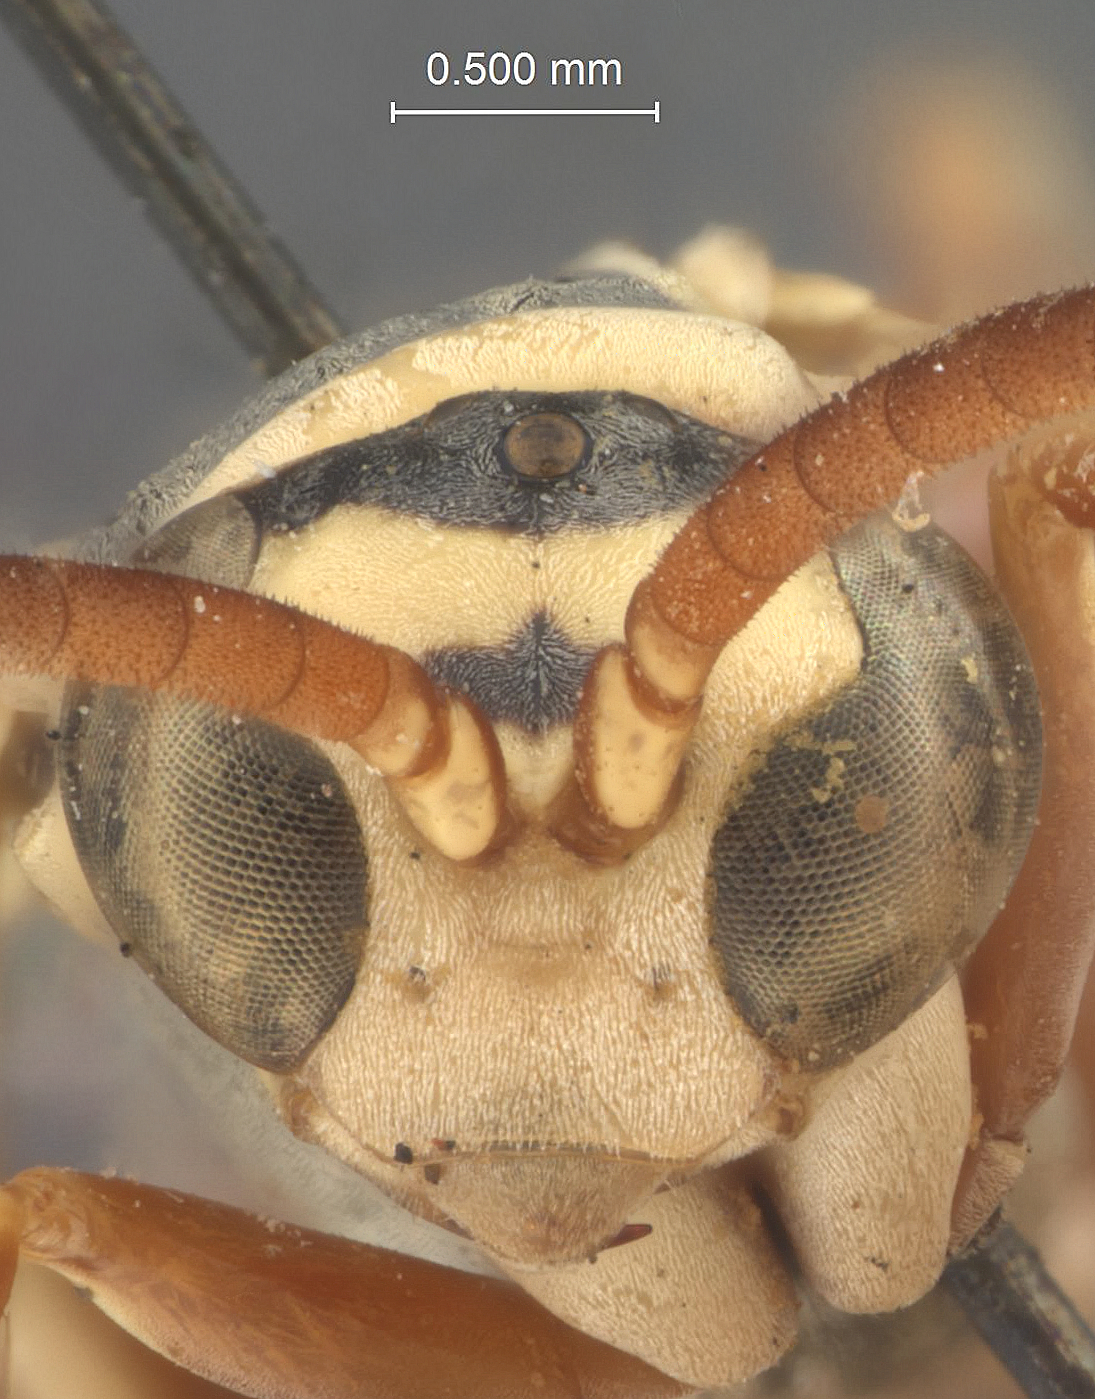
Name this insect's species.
Ceropales opacior
